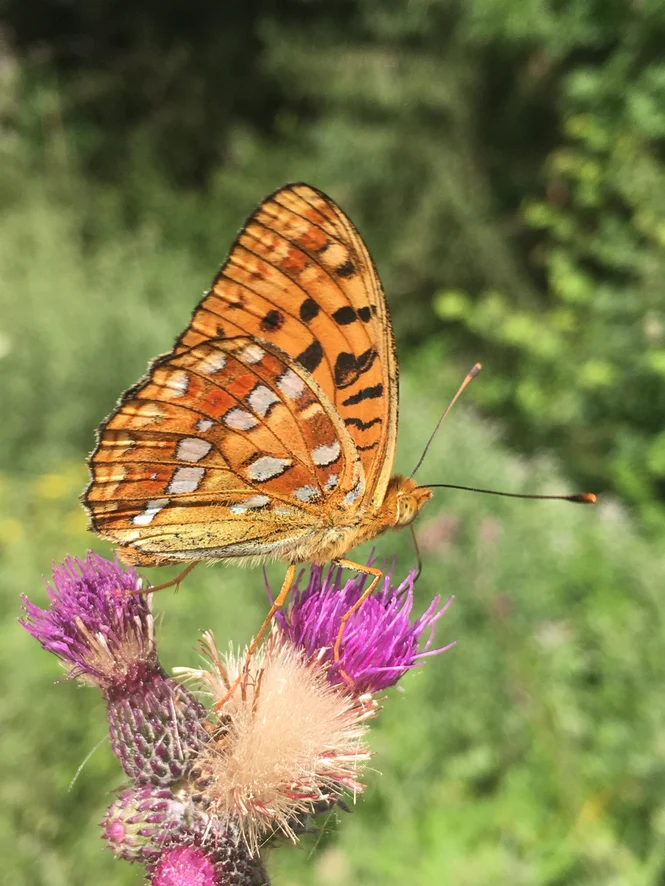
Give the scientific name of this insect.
Fabriciana adippe
